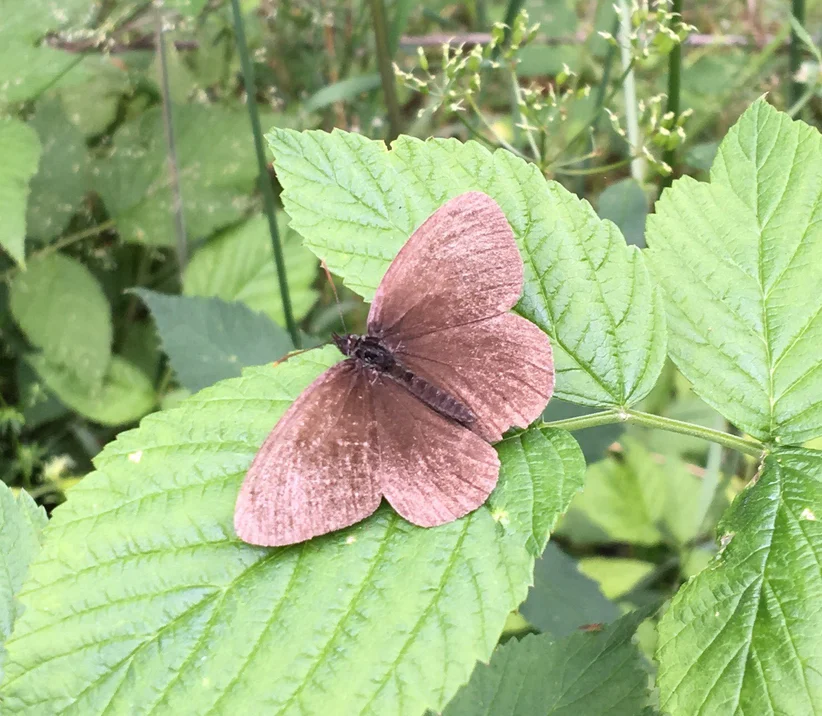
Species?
Aphantopus hyperantus
